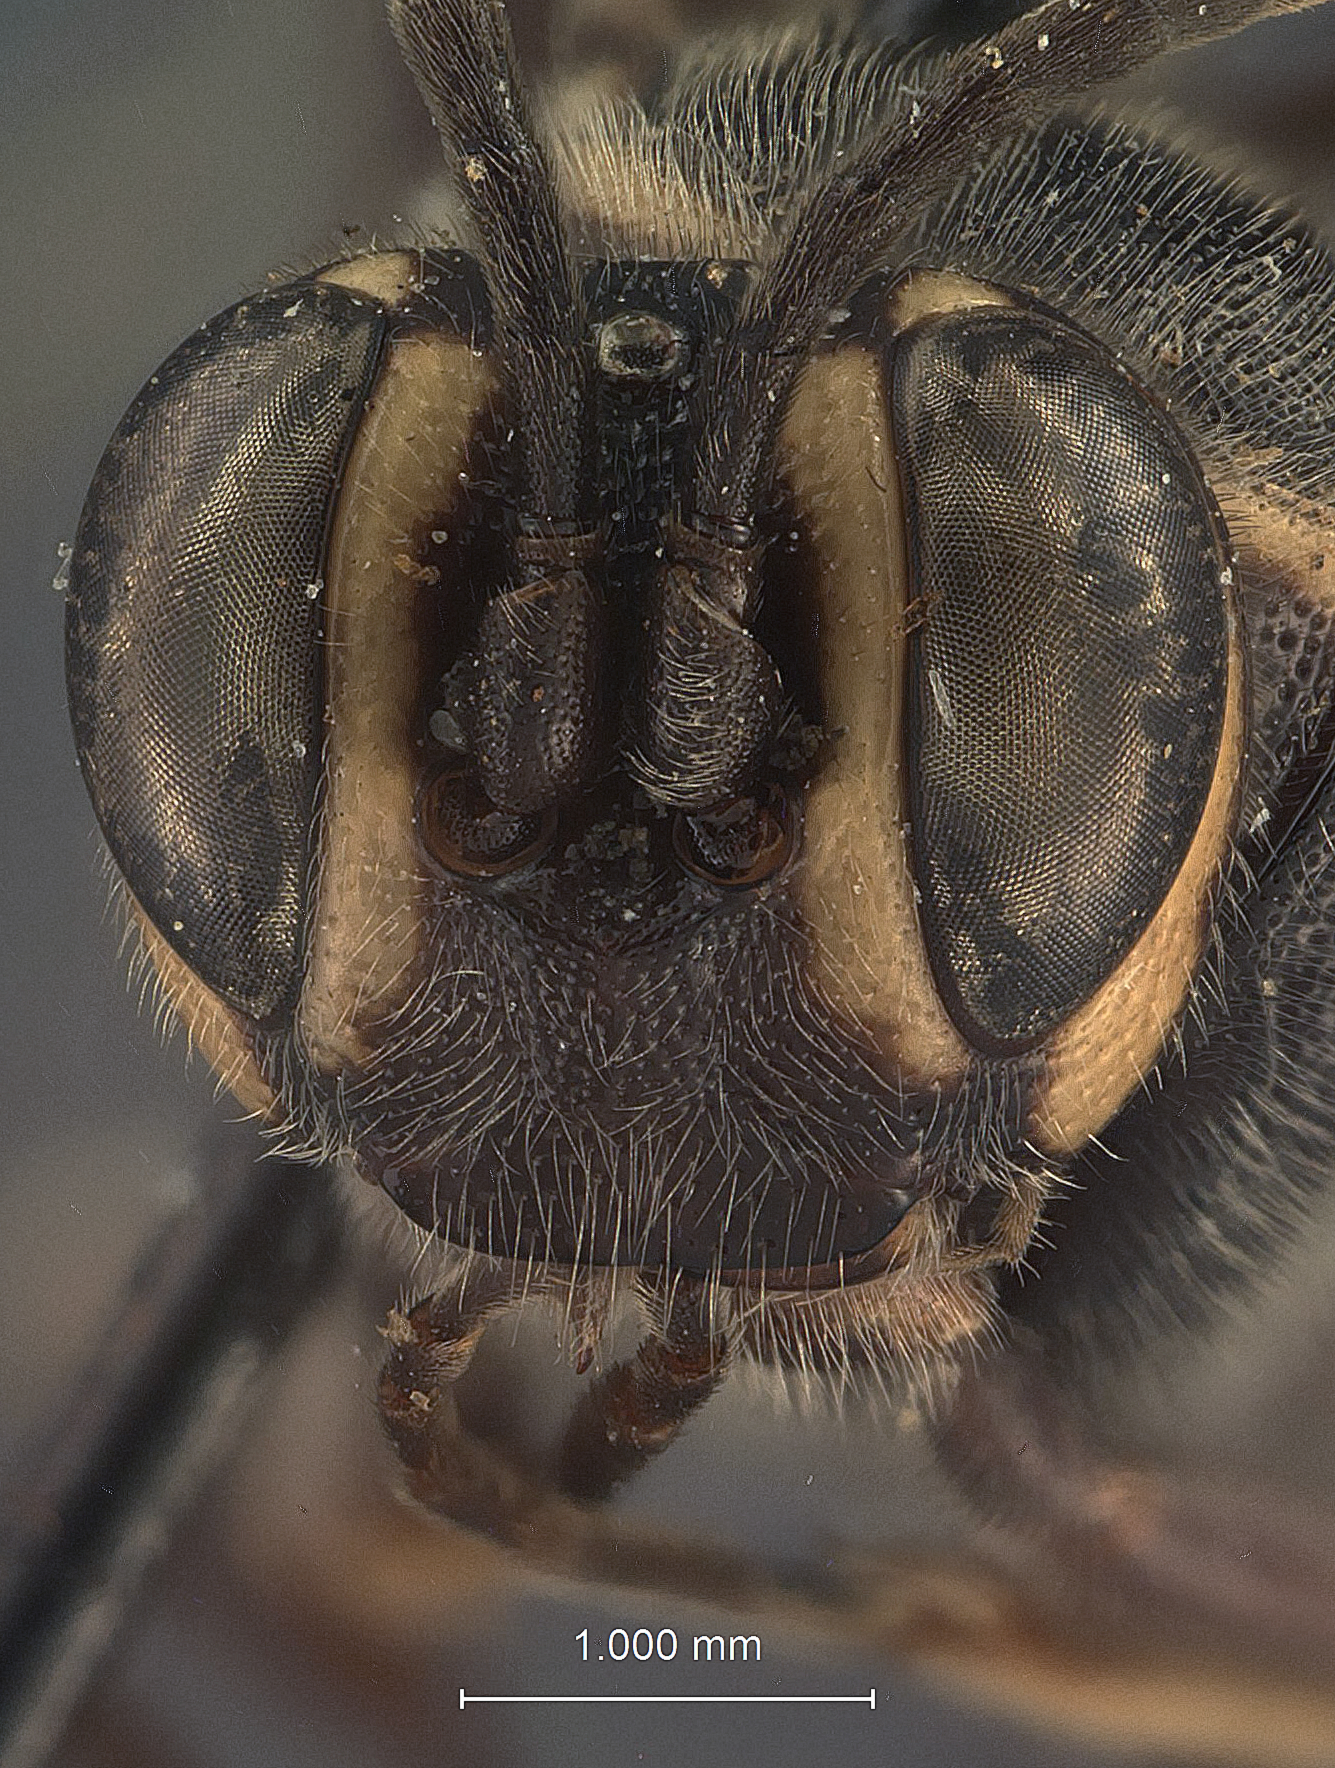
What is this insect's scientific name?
Coelichneumon quadraticeps
